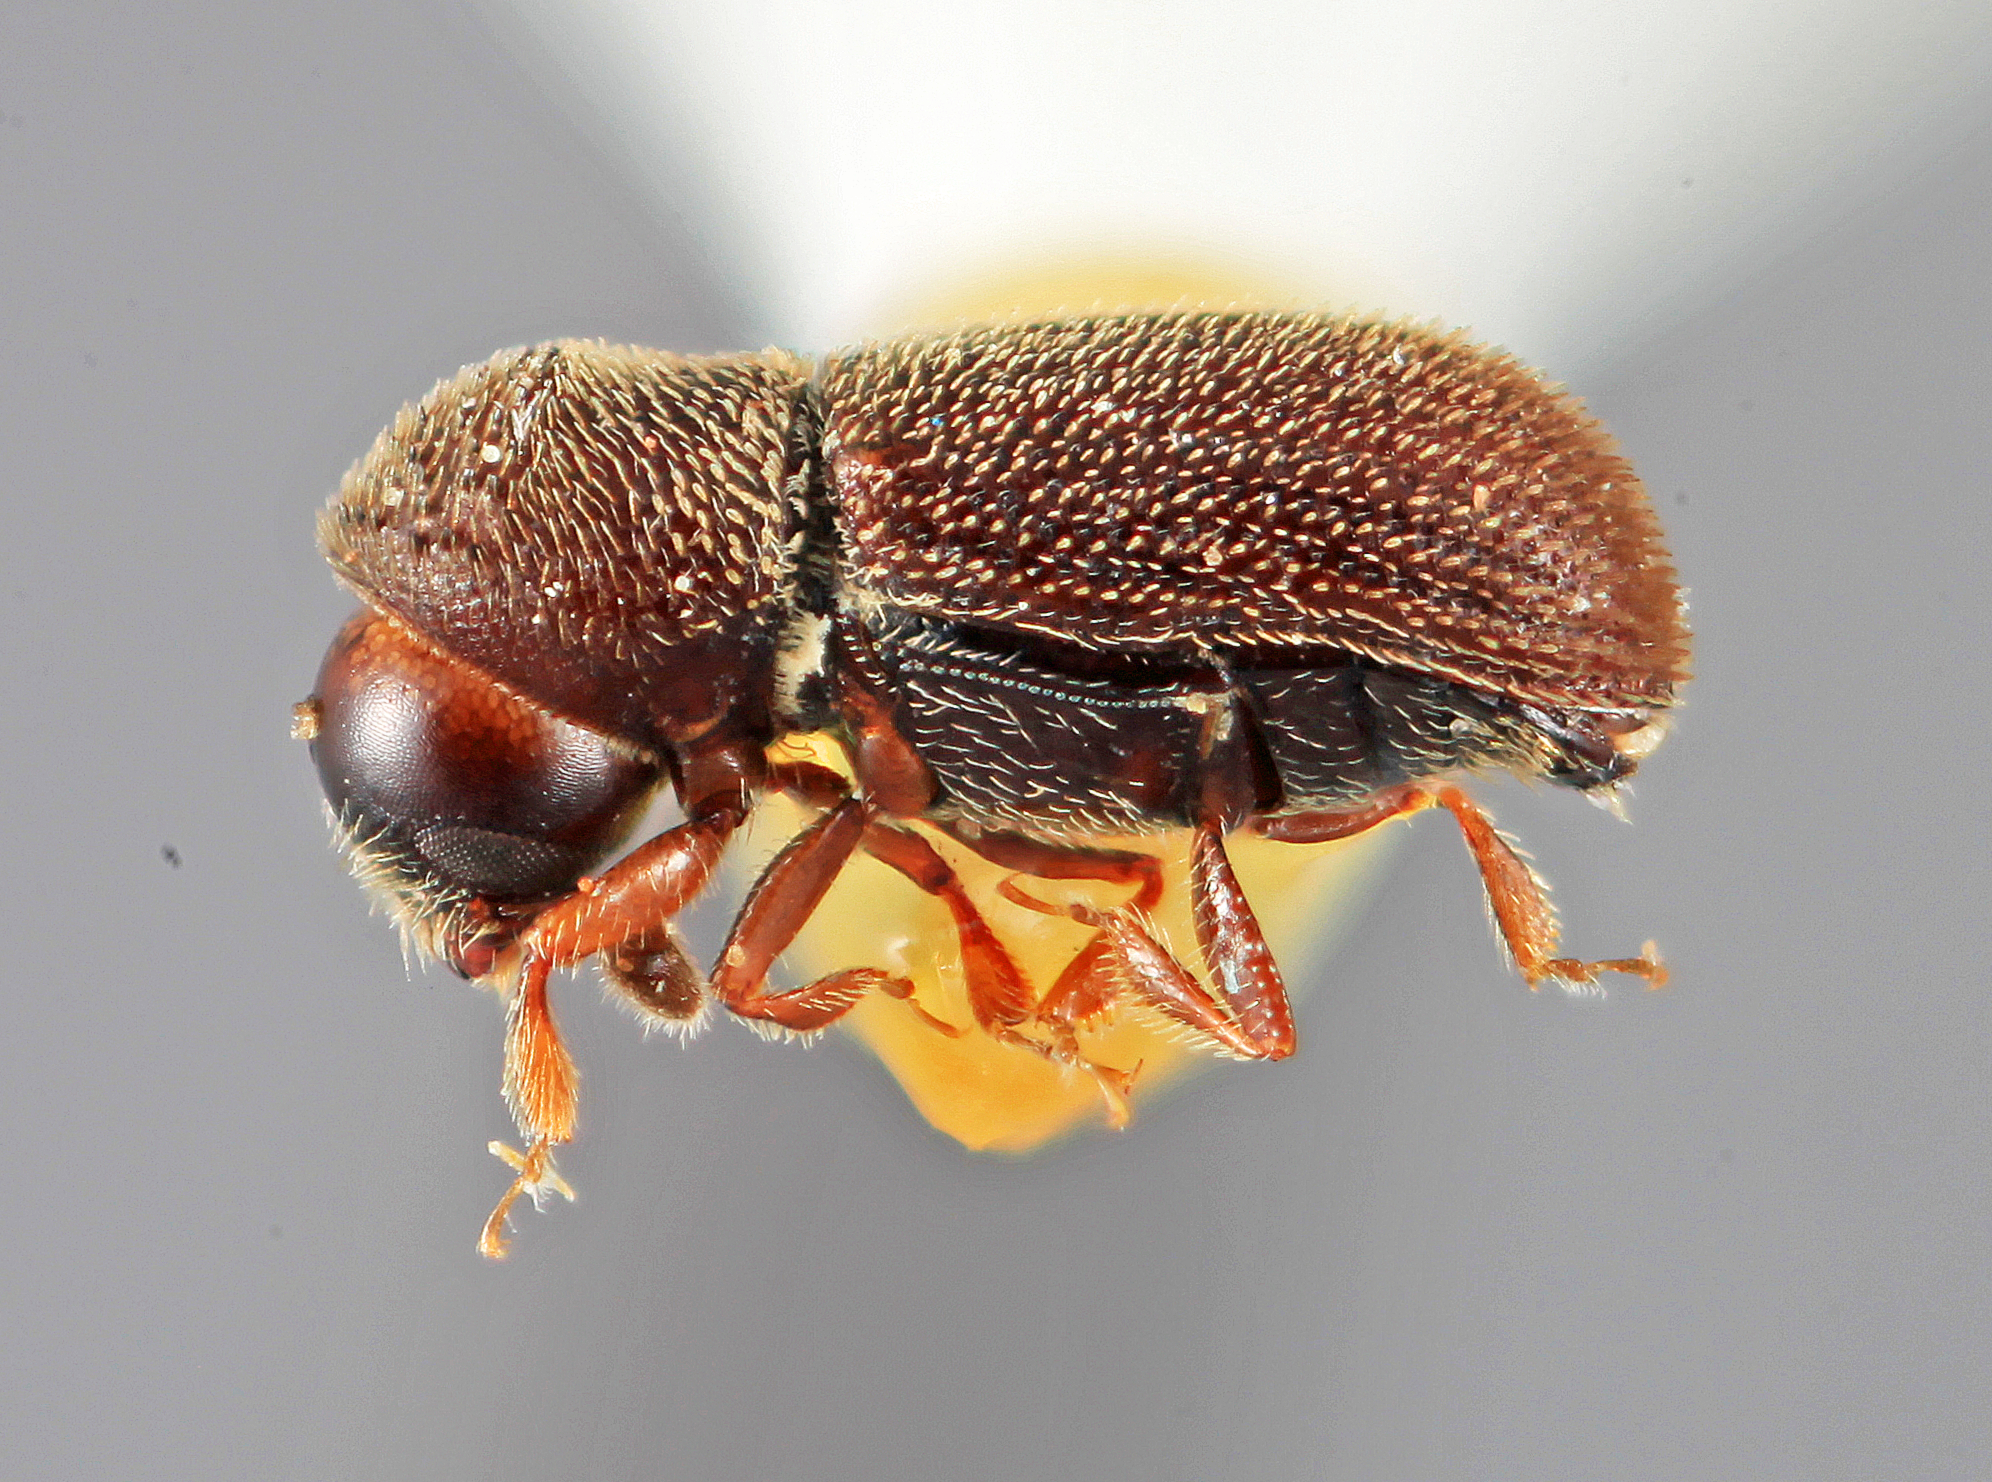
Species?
Cryphalomorphus trucis
